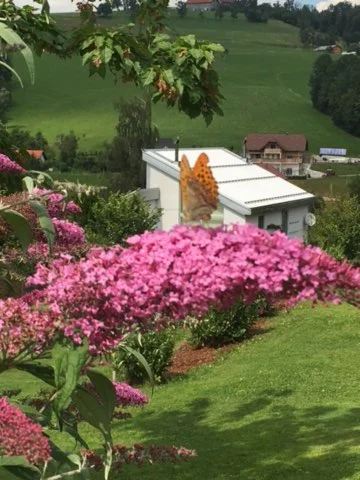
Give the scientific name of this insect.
Argynnis paphia
